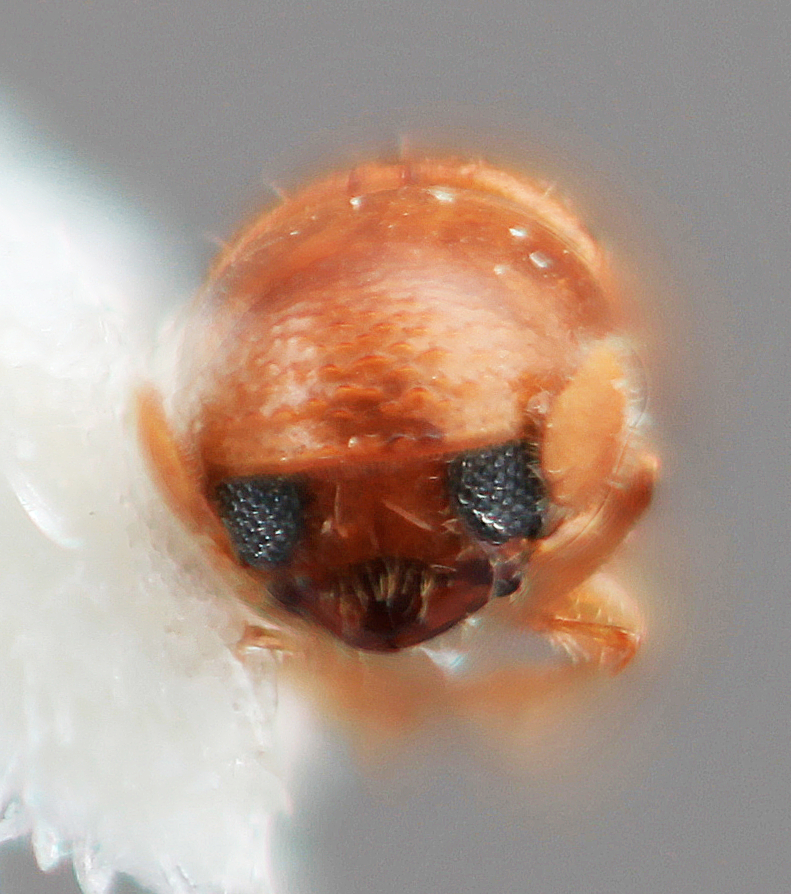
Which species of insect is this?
Corthylus mimulus
